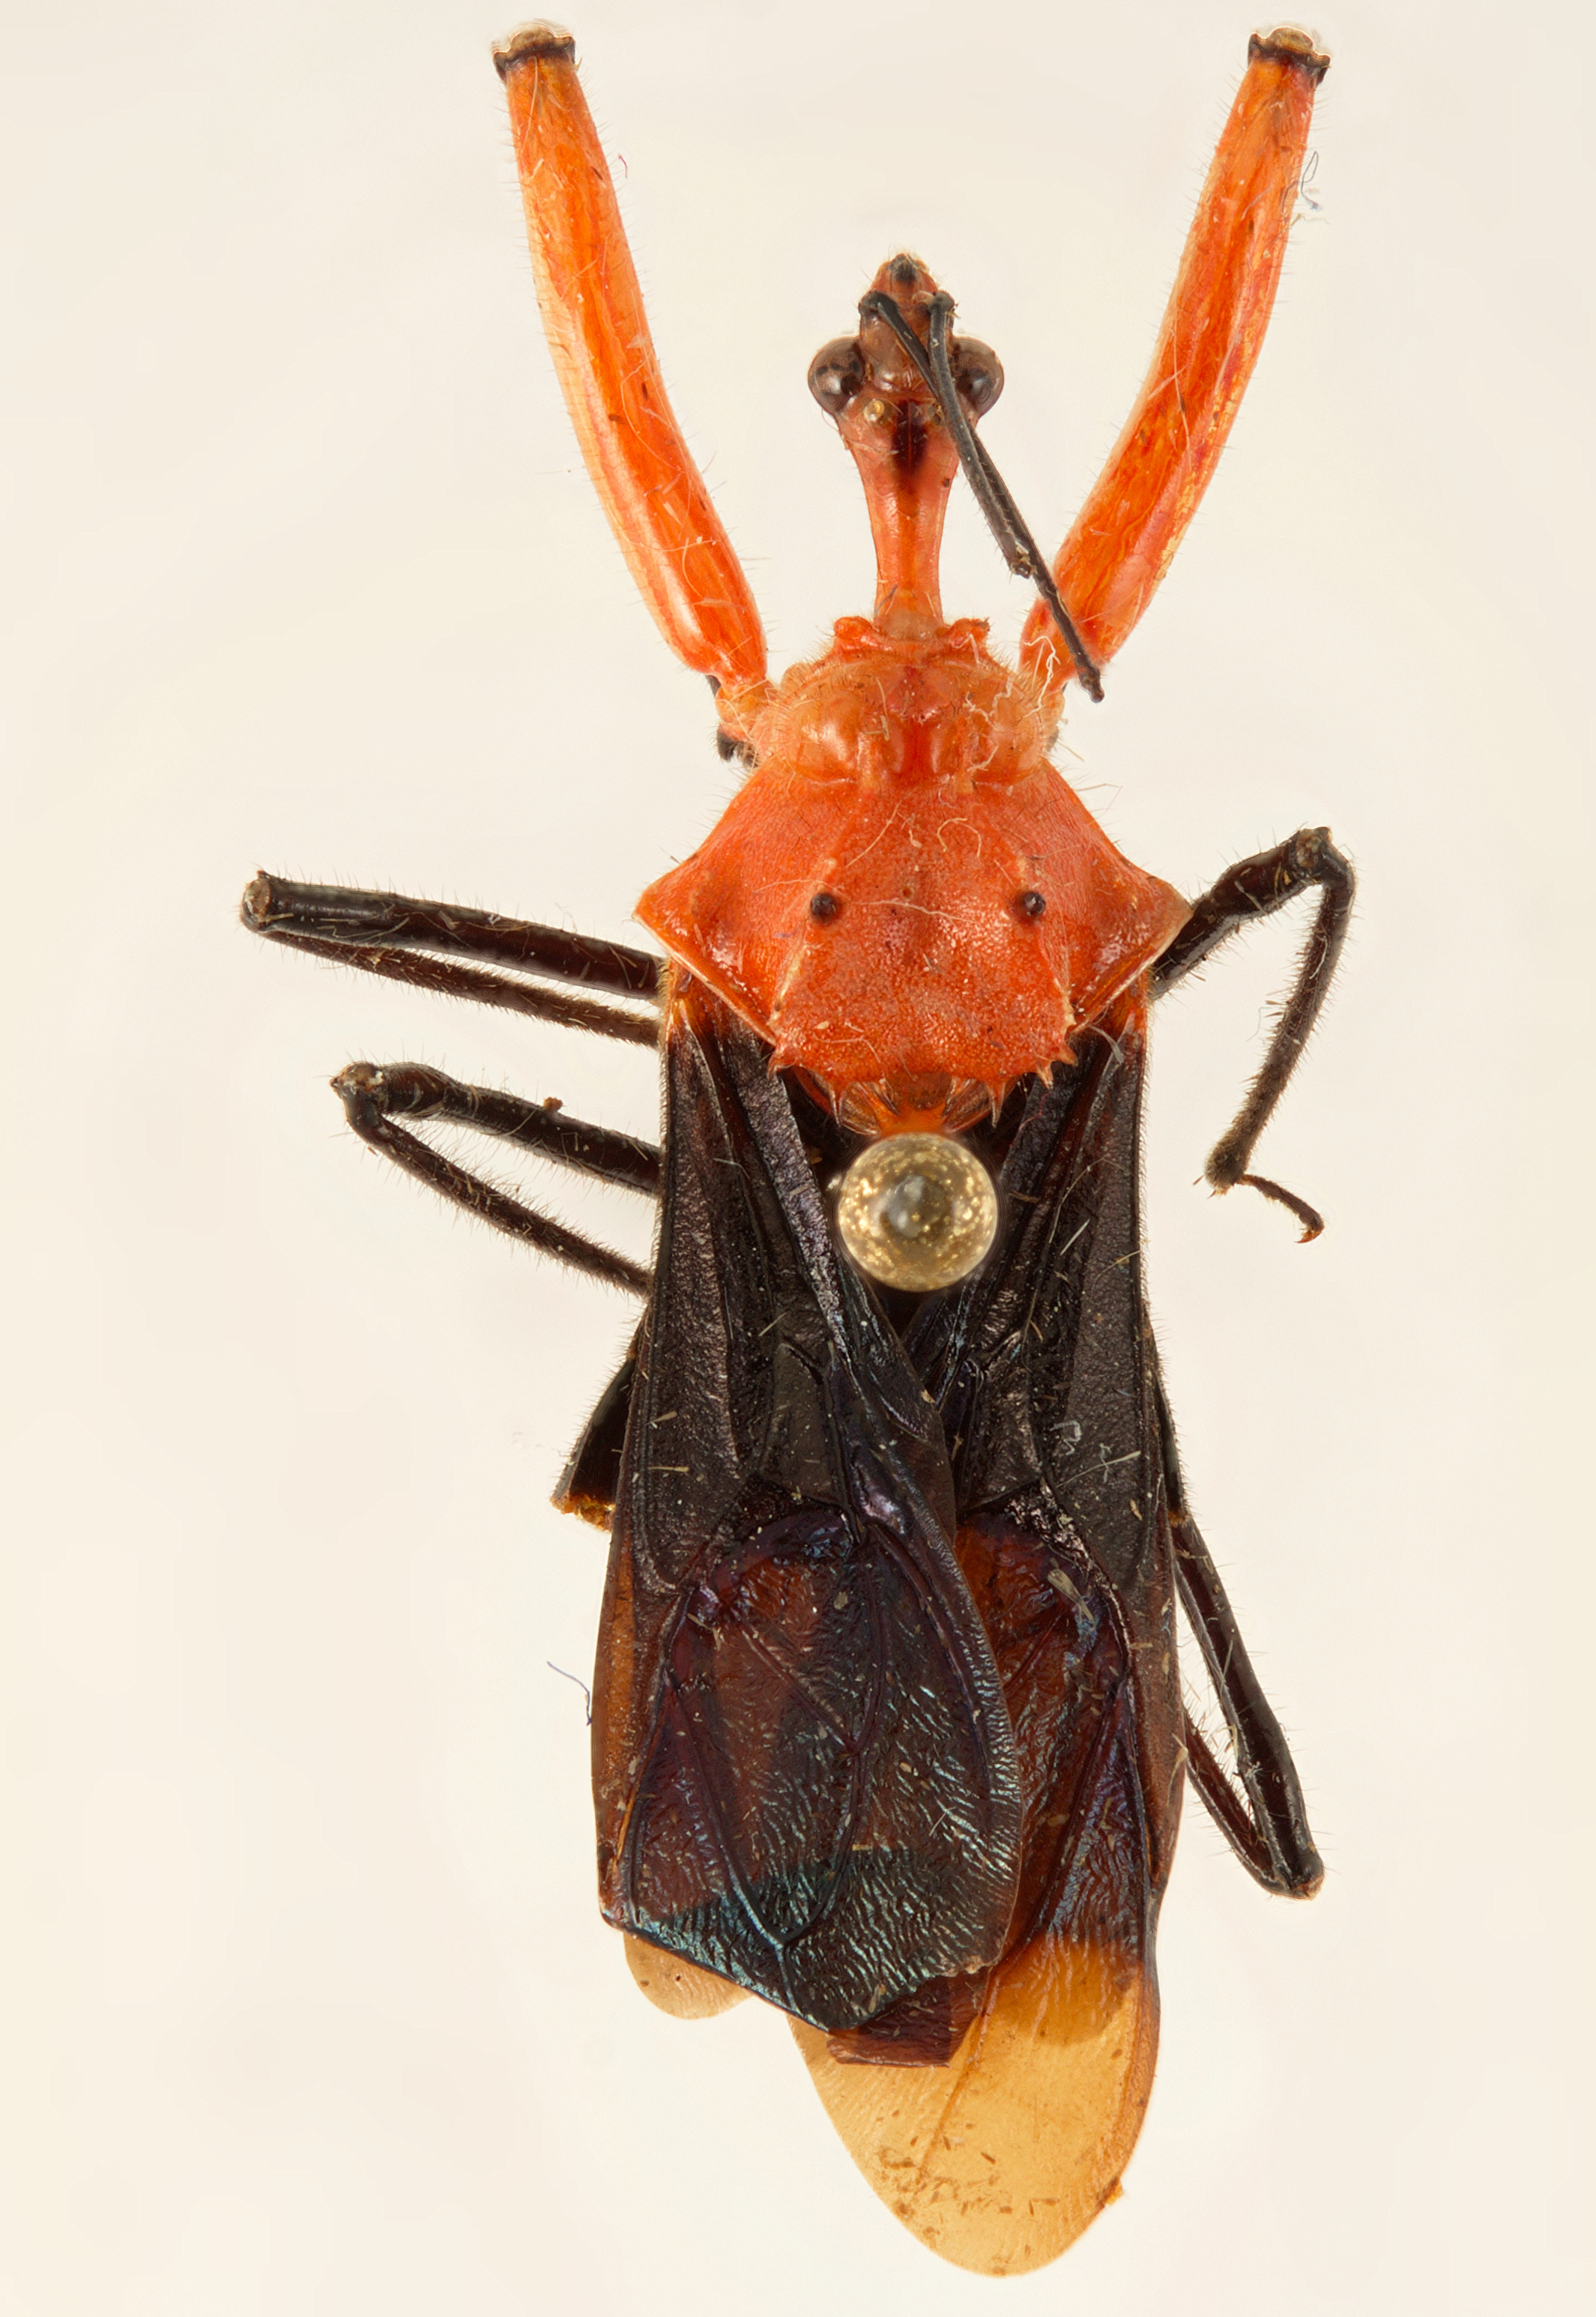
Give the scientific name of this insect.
Acanthischium superbum
